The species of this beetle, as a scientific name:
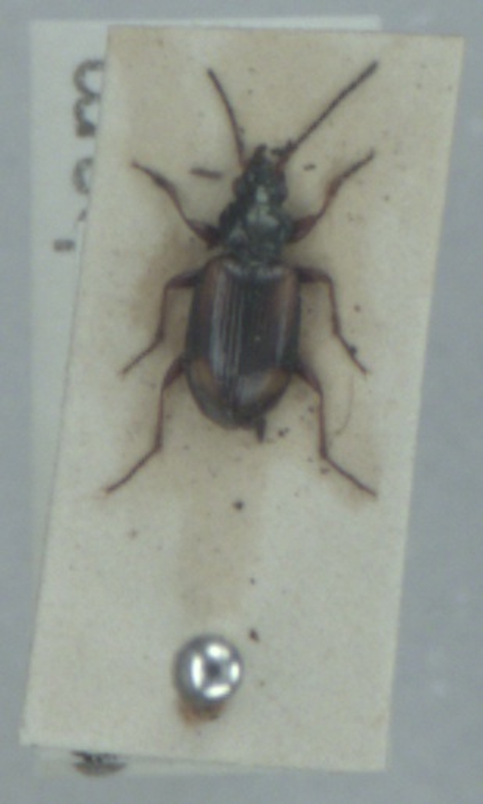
Bembidion bruxellense
